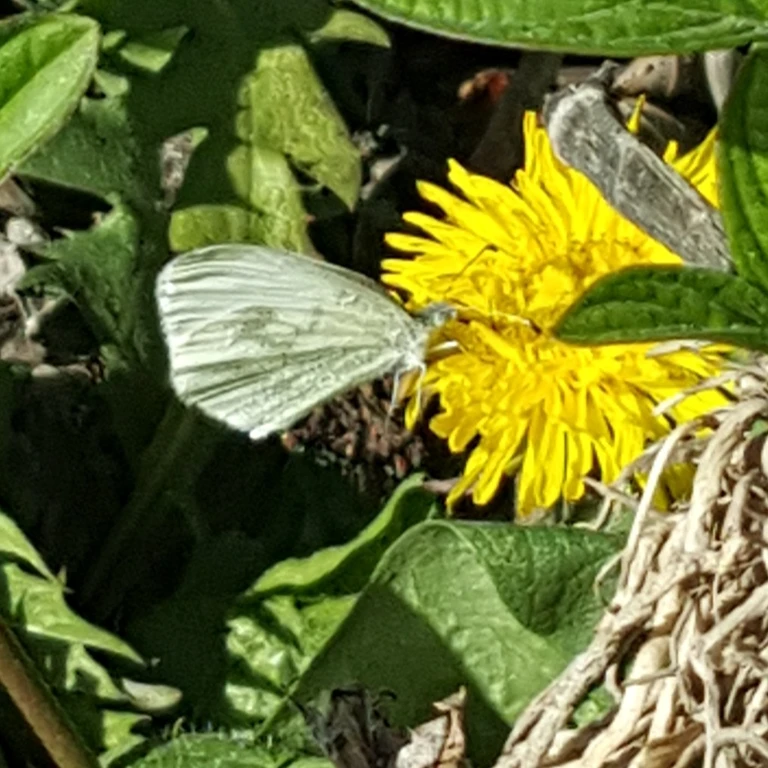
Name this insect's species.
Leptidea sinapis/juvernica
